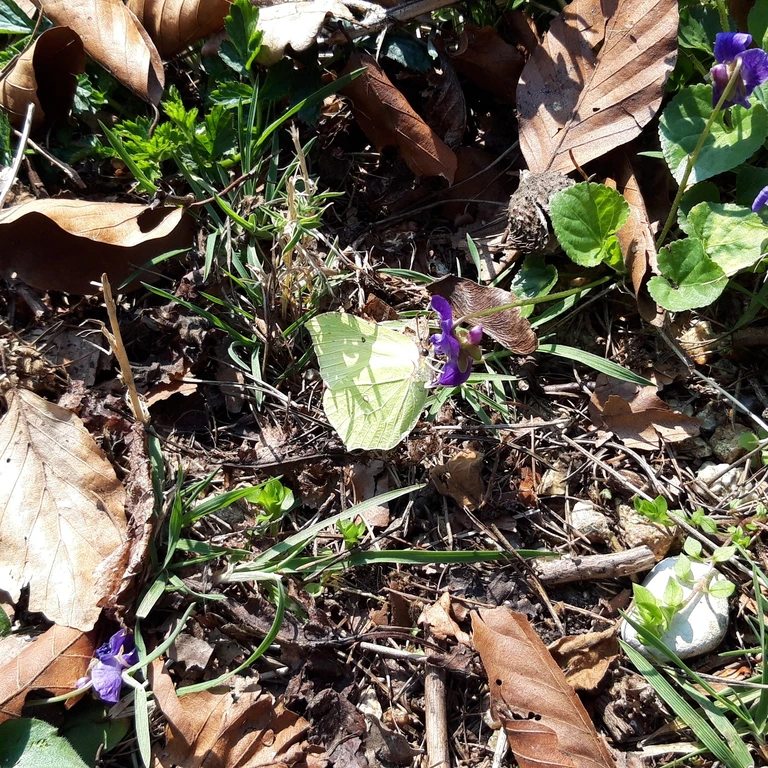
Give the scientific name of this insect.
Gonepteryx rhamni
